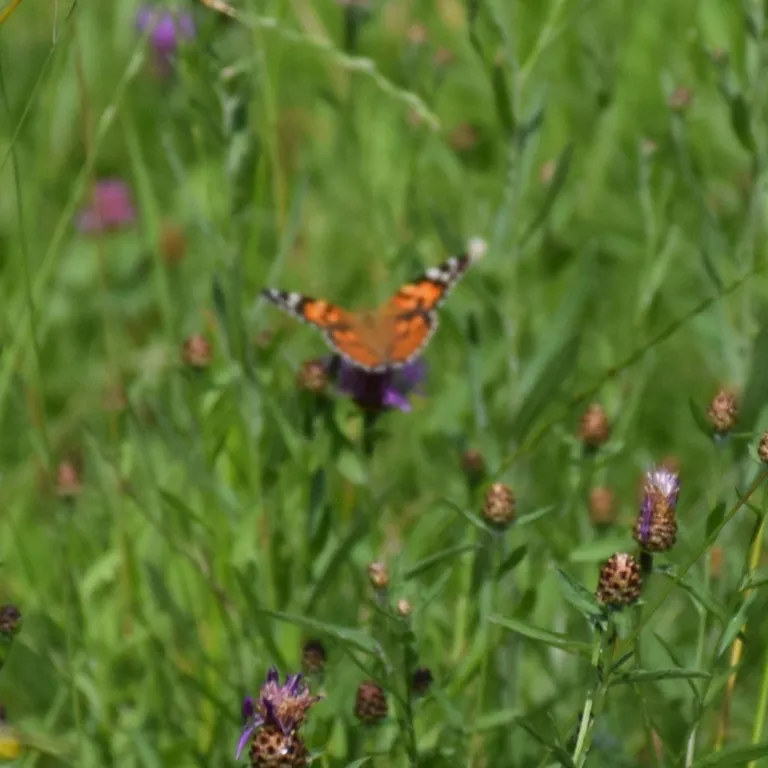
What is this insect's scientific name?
Vanessa cardui
